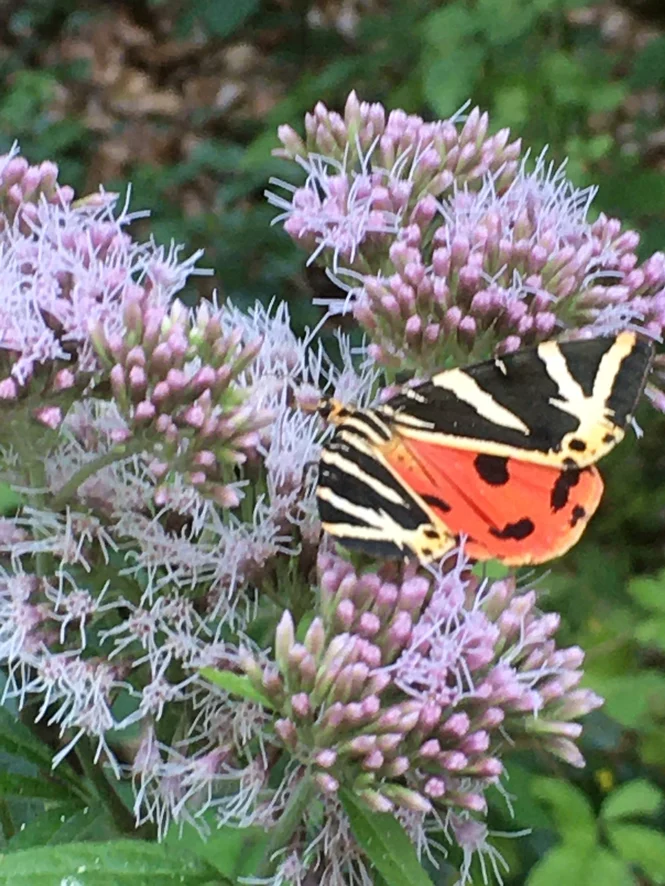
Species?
Euplagia quadripunctaria
